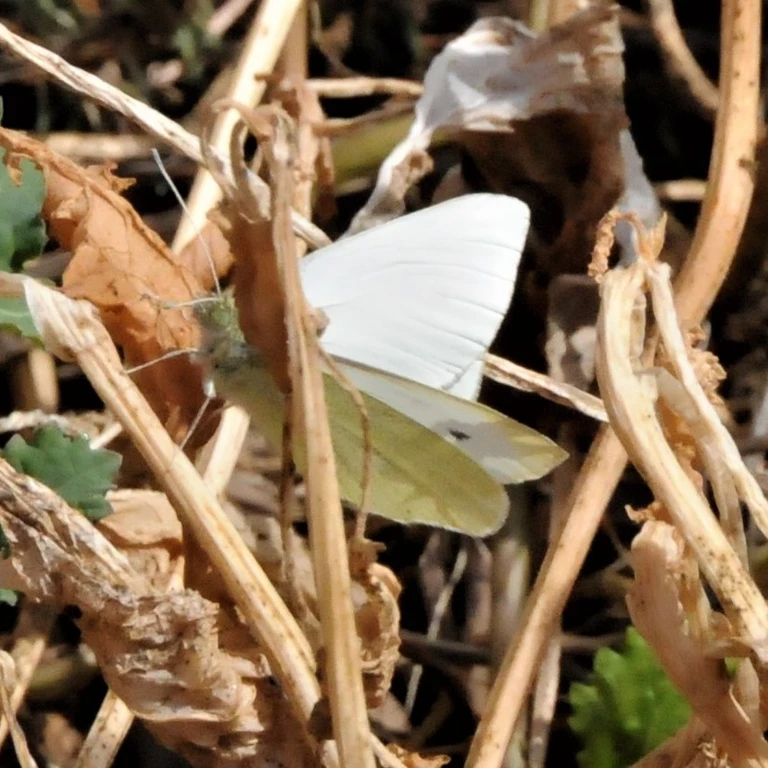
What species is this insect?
Pieris rapae
